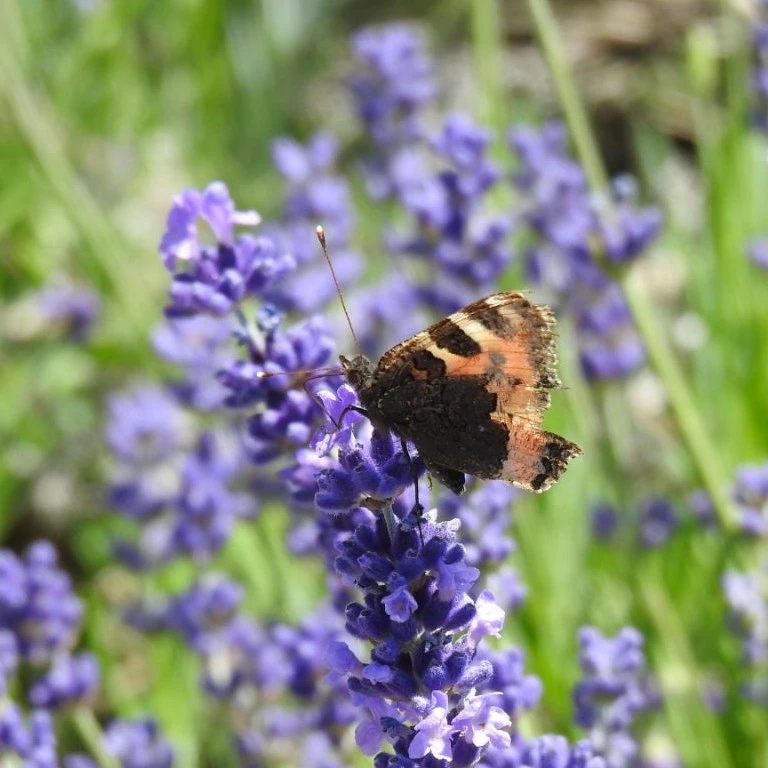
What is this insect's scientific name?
Aglais urticae
